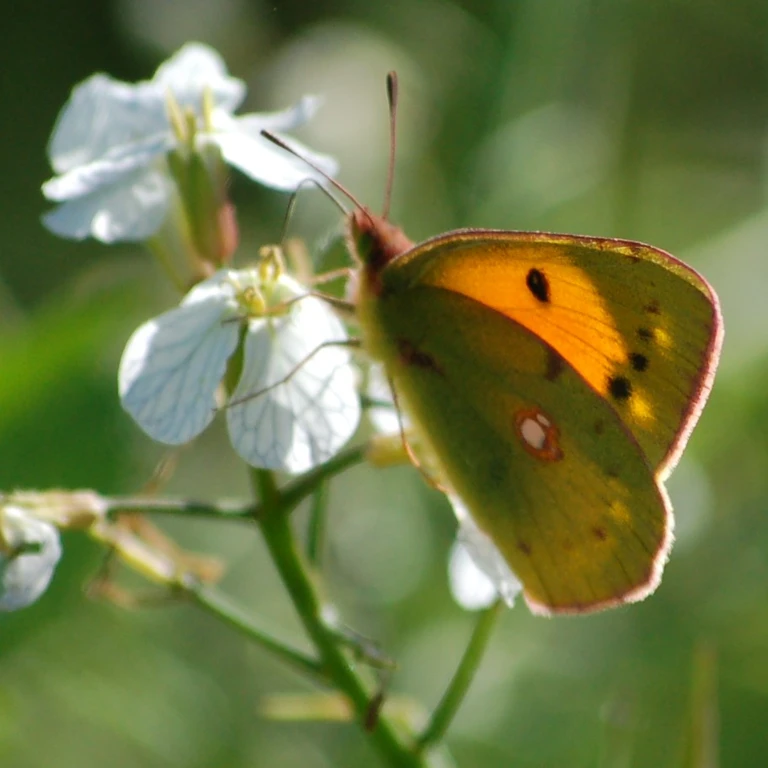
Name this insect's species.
Colias croceus
